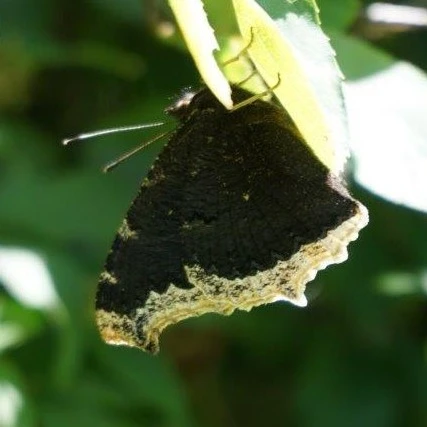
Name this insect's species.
Nymphalis antiopa
